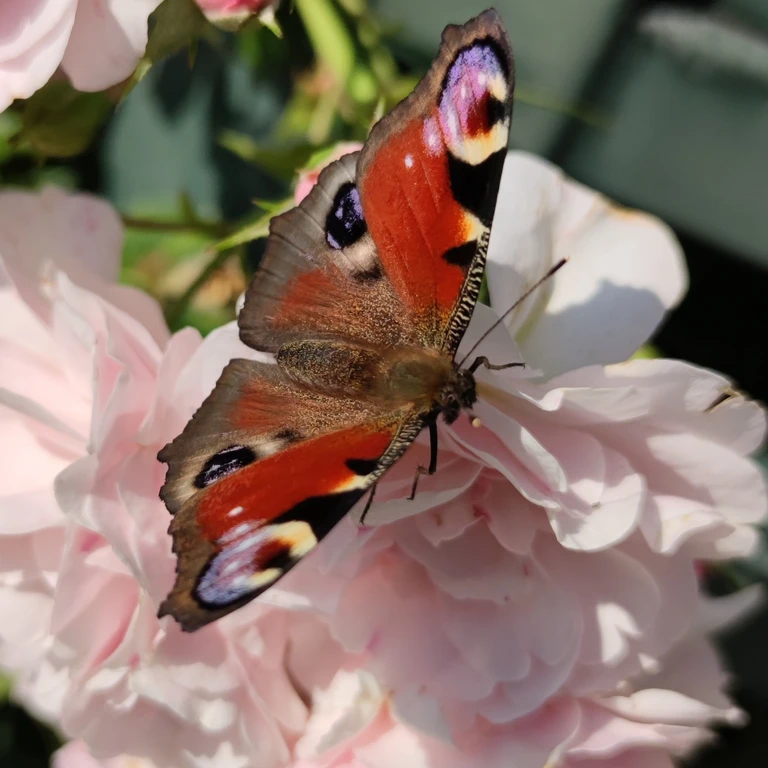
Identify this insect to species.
Aglais io
